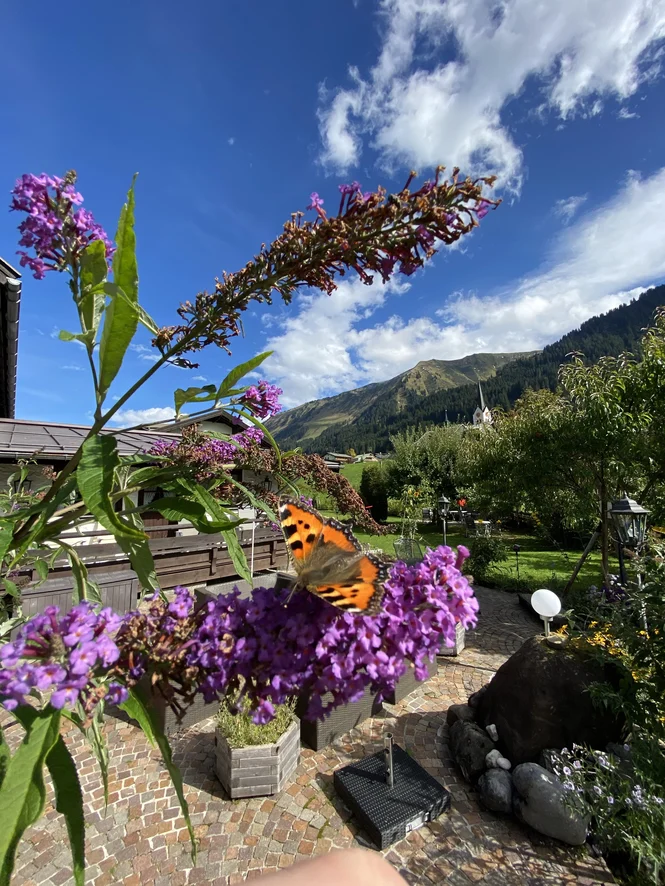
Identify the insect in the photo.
Aglais urticae
